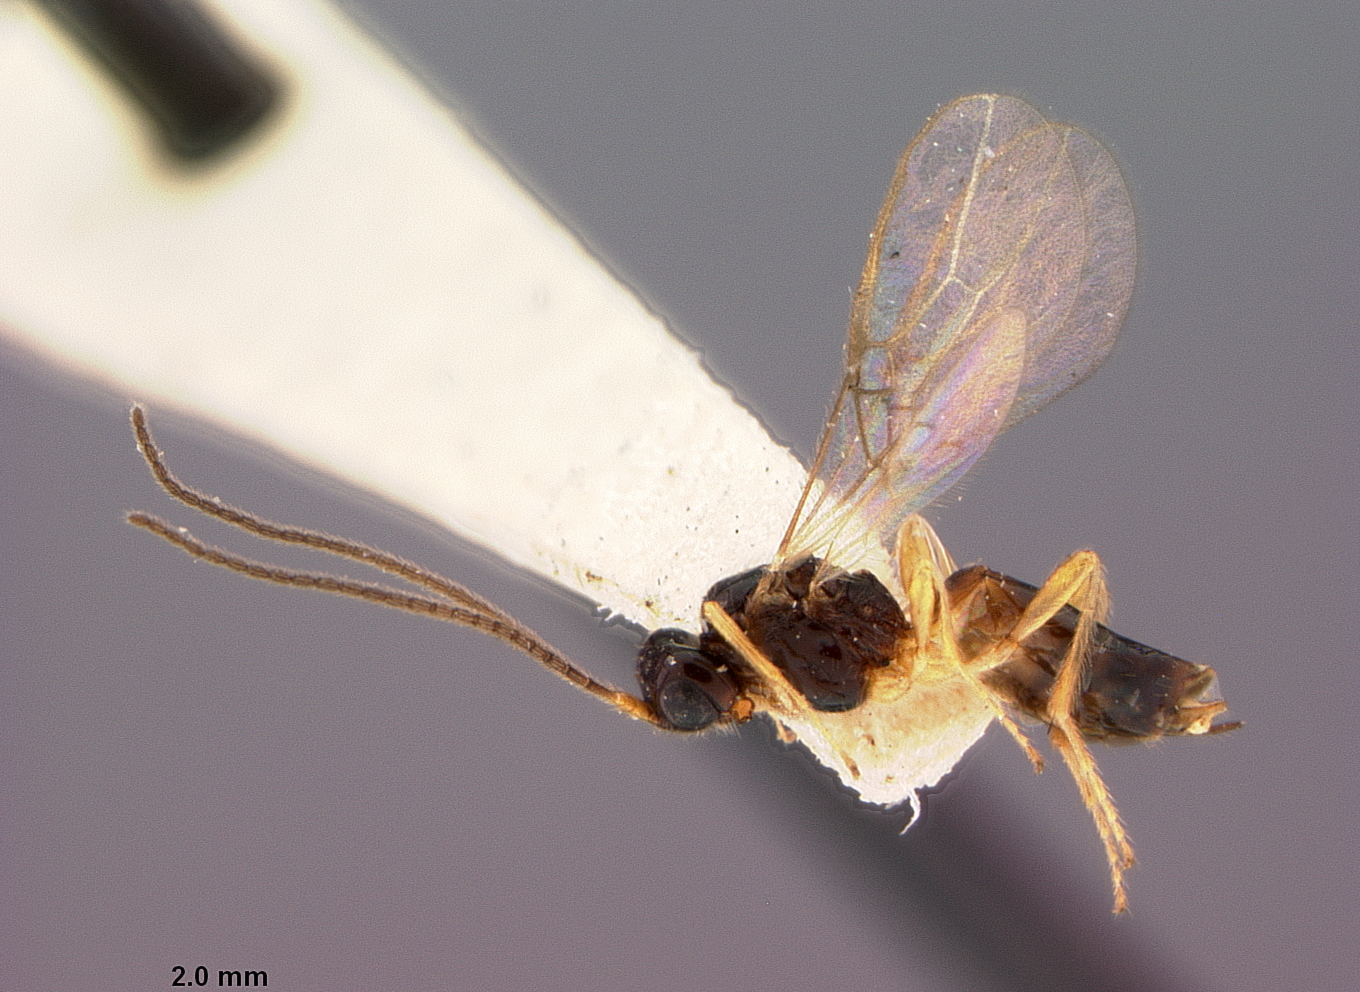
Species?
Aspilota sylvaticae
